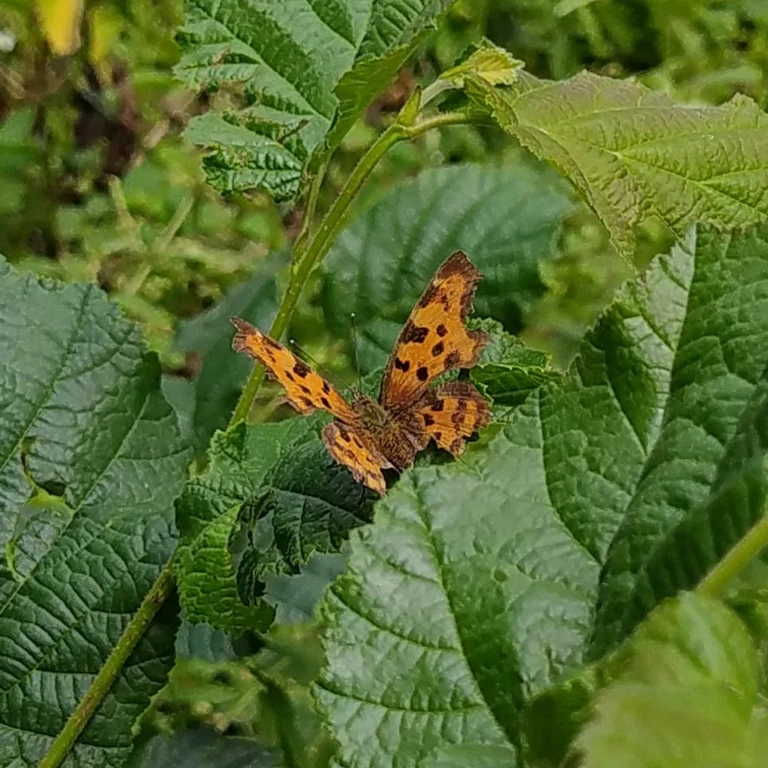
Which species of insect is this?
Polygonia c-album
